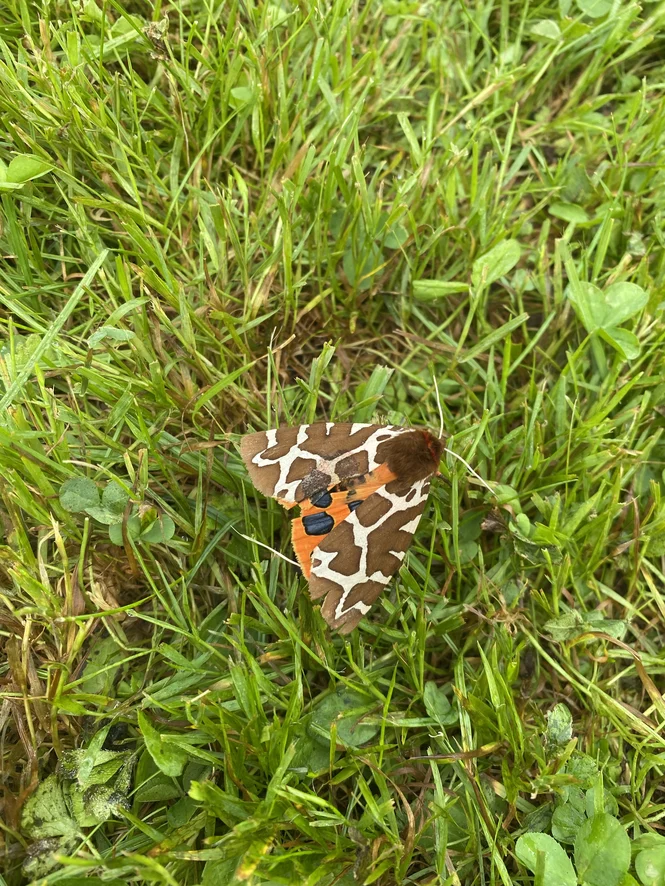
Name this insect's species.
Arctia caja
